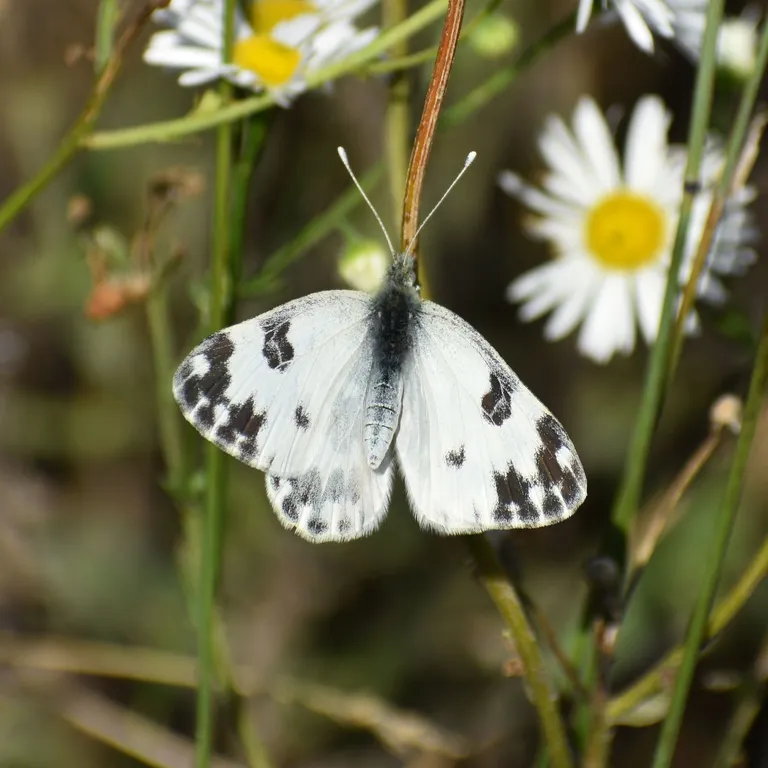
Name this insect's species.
Pontia edusa
